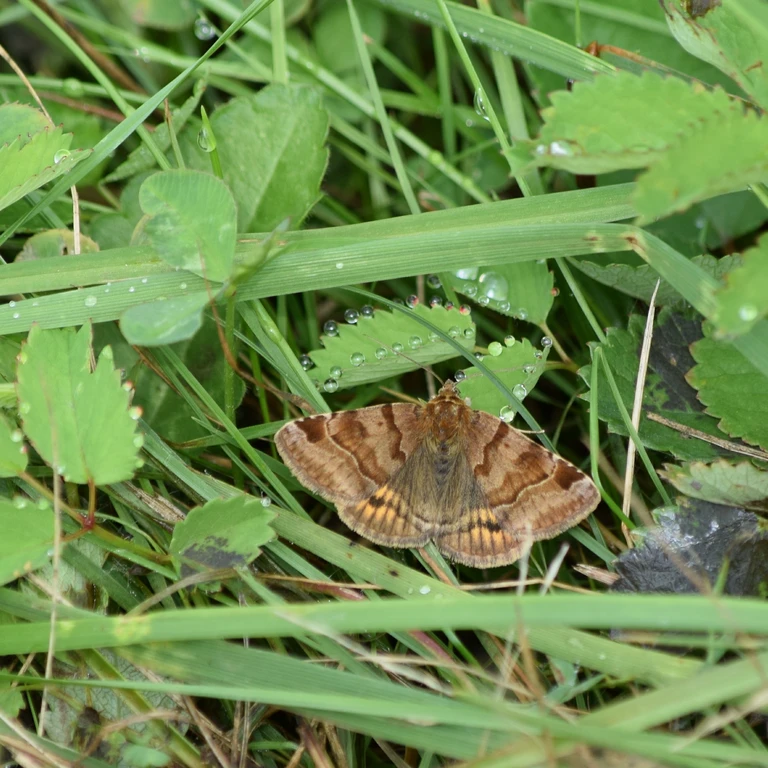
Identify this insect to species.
Euclidia glyphica
